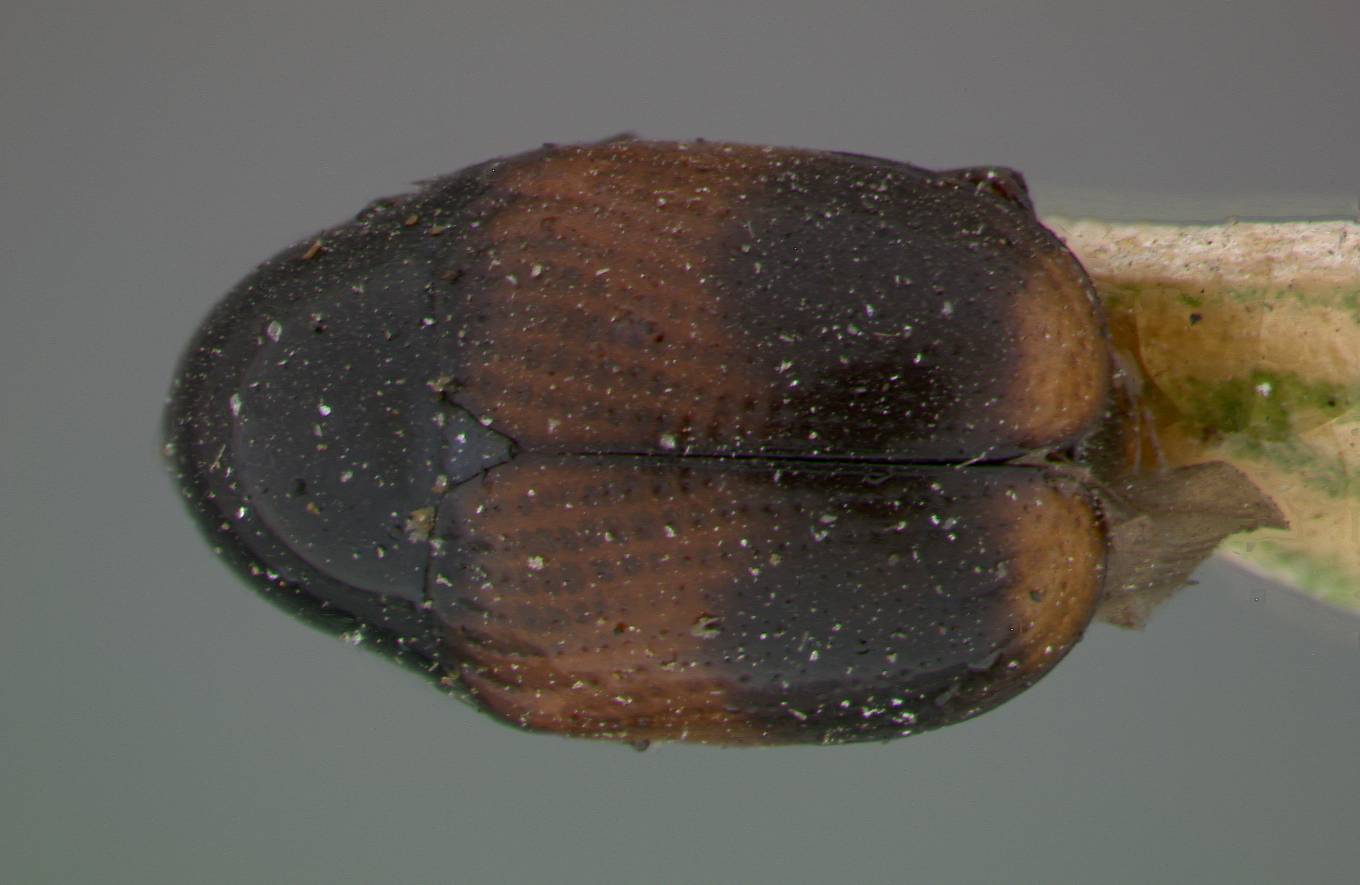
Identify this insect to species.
Lexiphanes atrofasciatus
